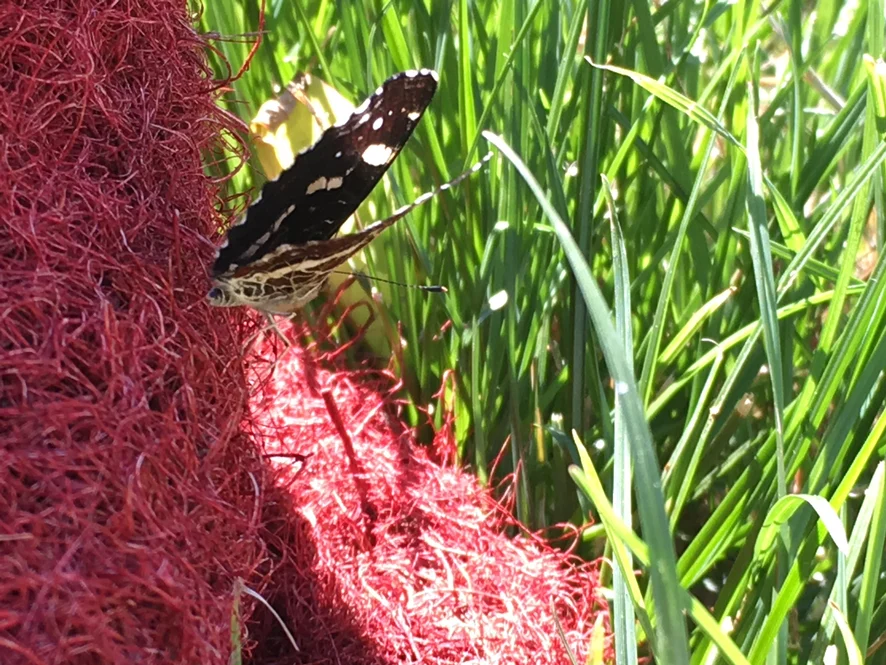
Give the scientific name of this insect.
Araschnia levana
